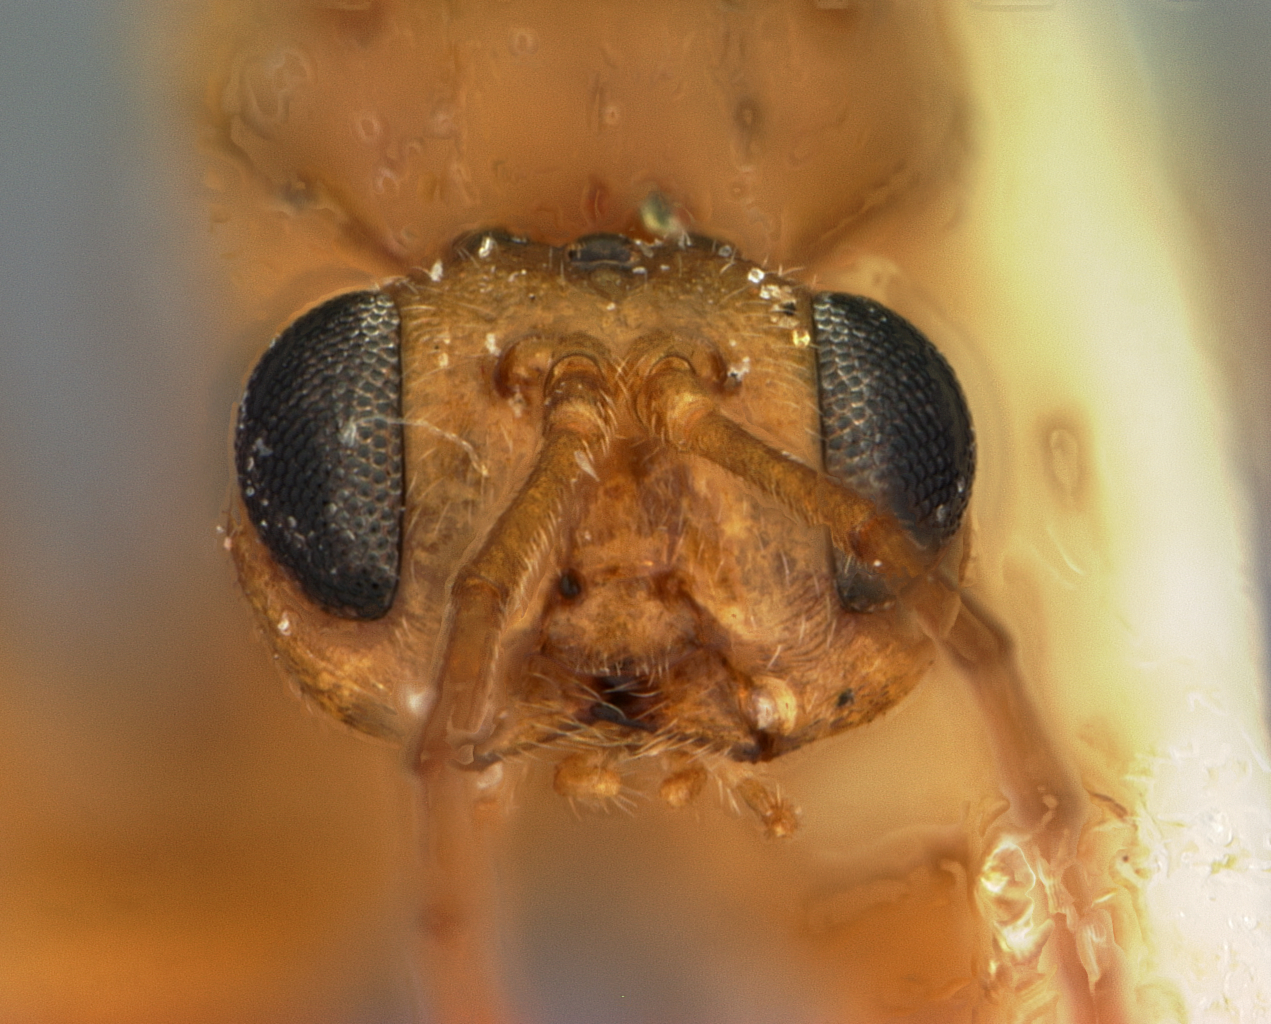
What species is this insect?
Antron madera
